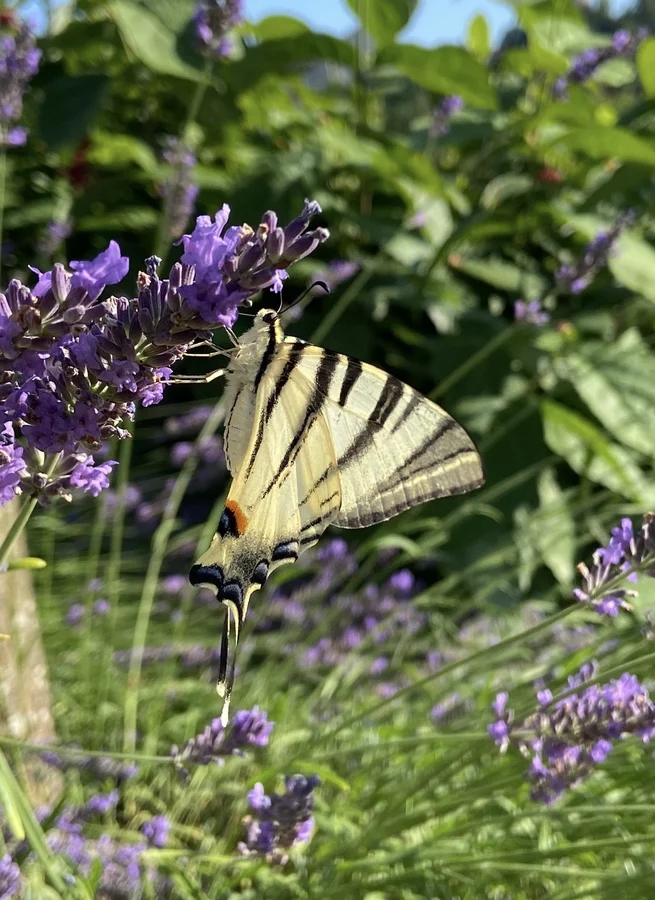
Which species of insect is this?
Iphiclides podalirius
